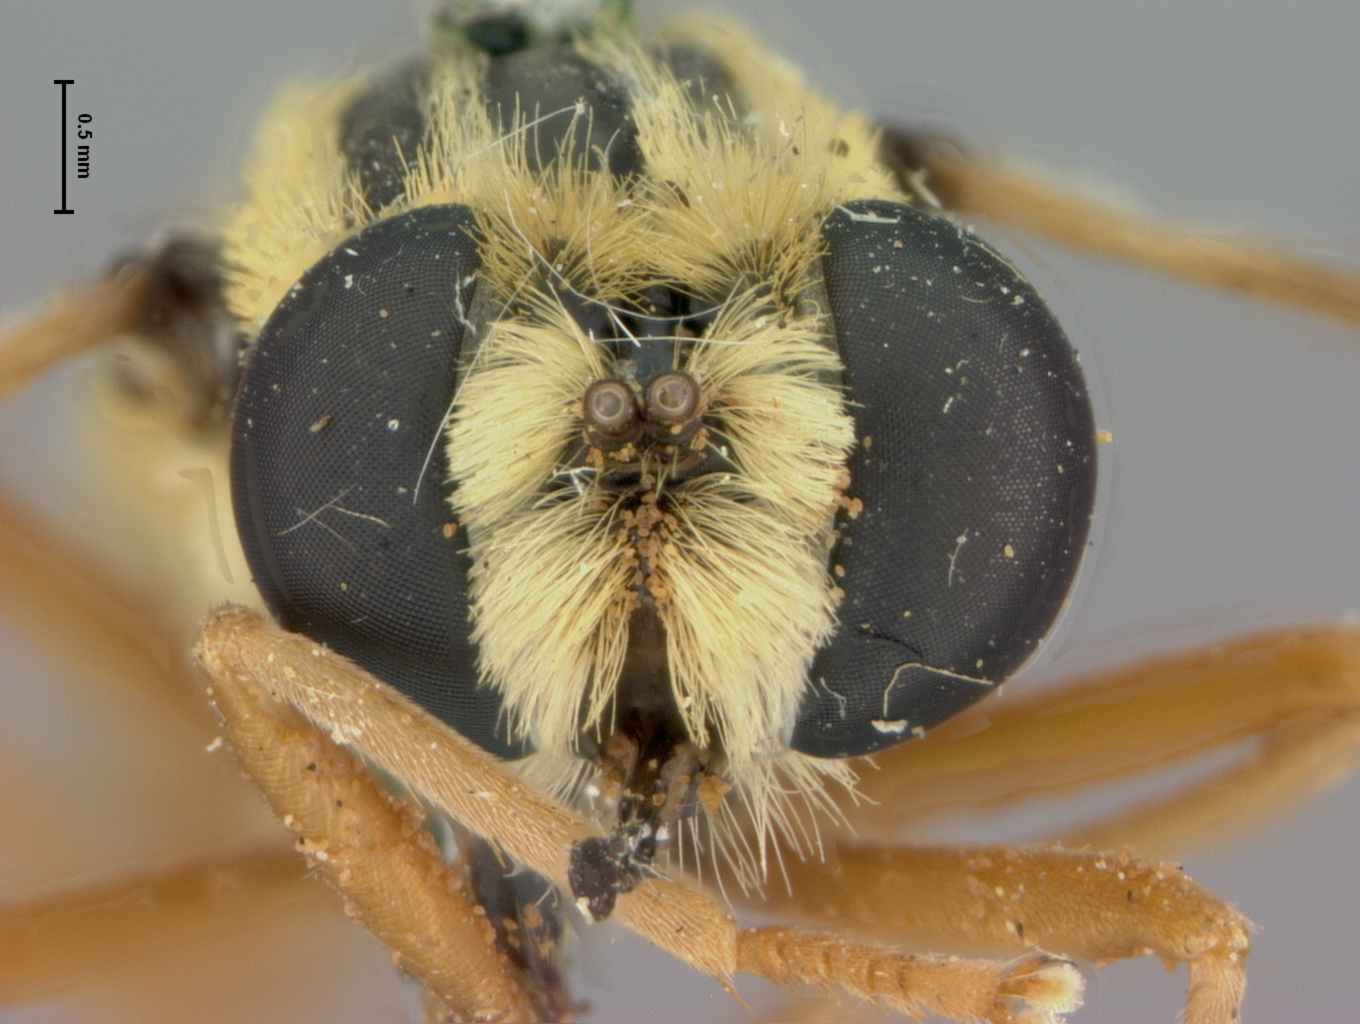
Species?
Leptomydas concinnus
